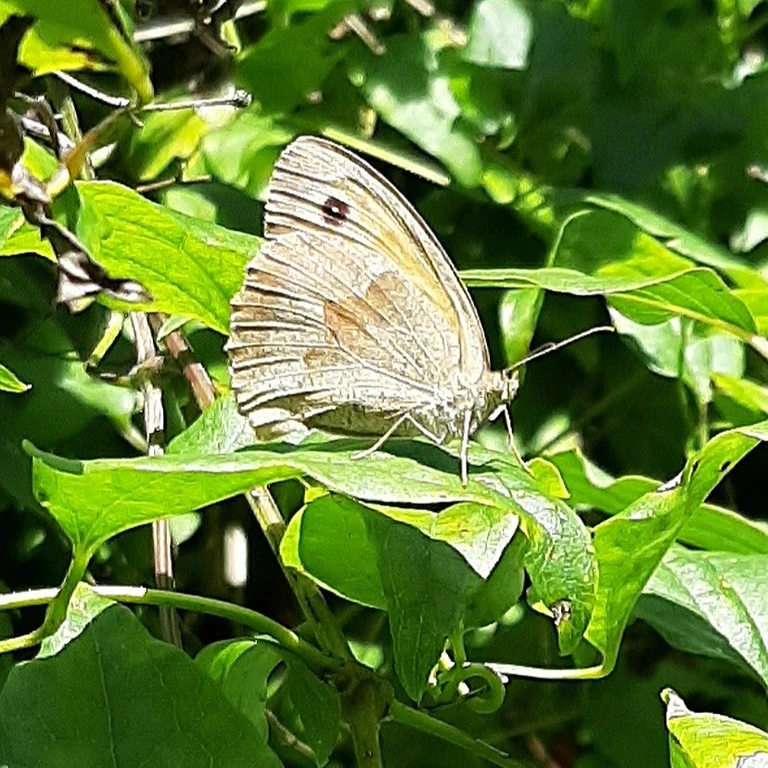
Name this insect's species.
Maniola jurtina
